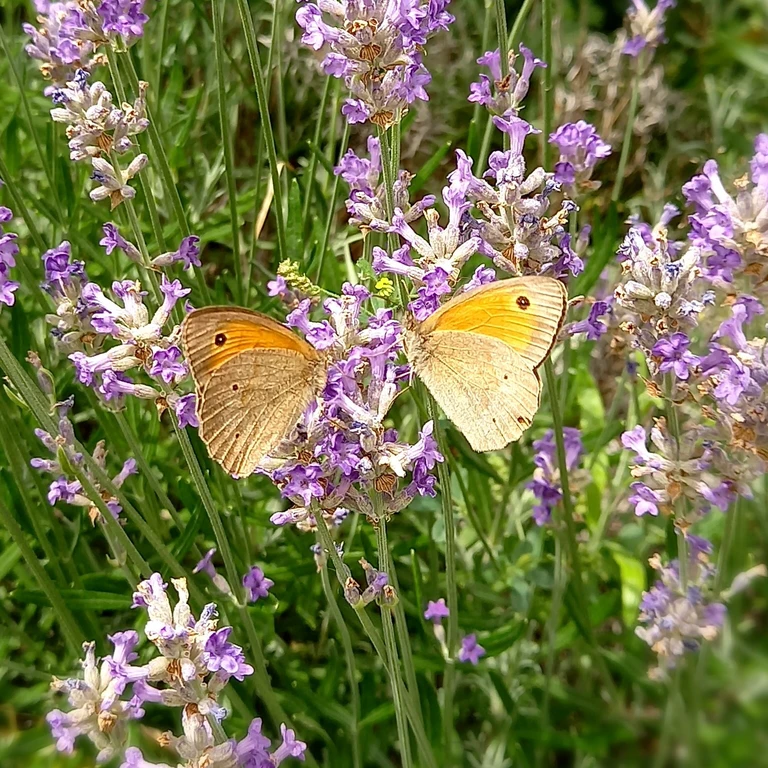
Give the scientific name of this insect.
Maniola jurtina
